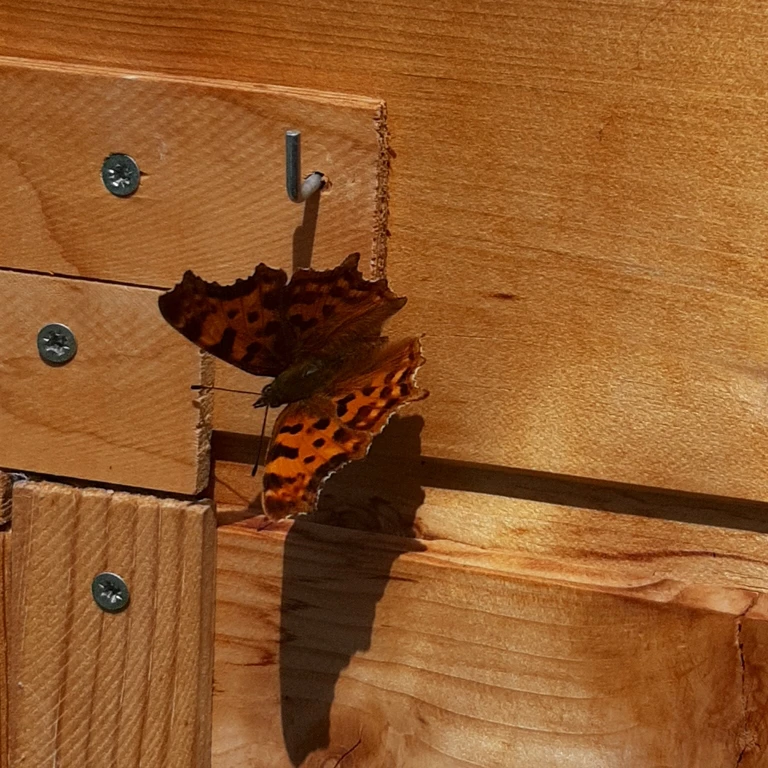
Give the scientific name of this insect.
Polygonia c-album
